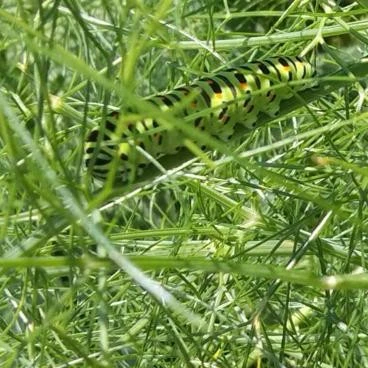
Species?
Papilio machaon
